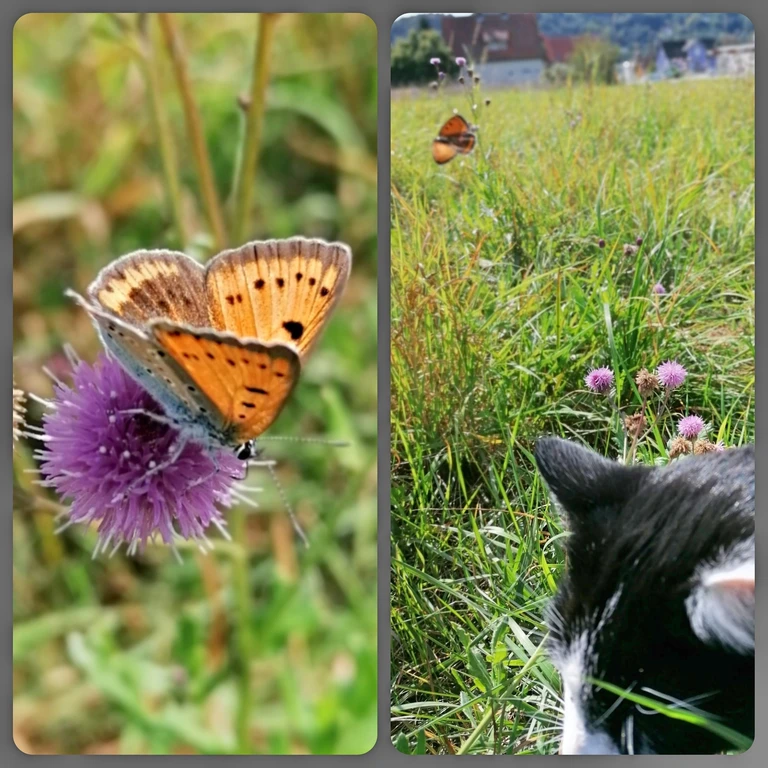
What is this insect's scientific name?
Lycaena dispar
